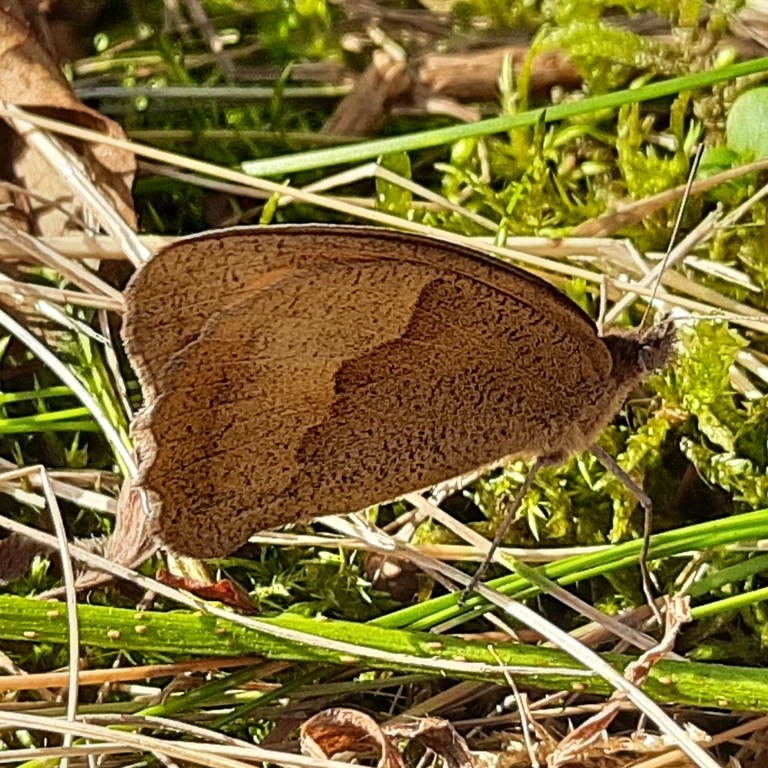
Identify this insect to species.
Maniola jurtina
